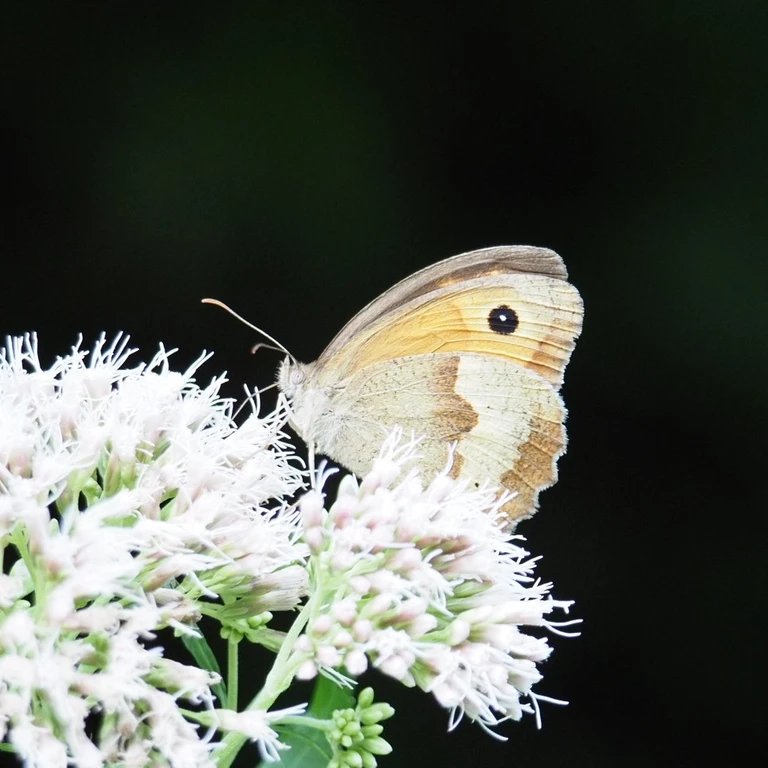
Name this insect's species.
Maniola jurtina
